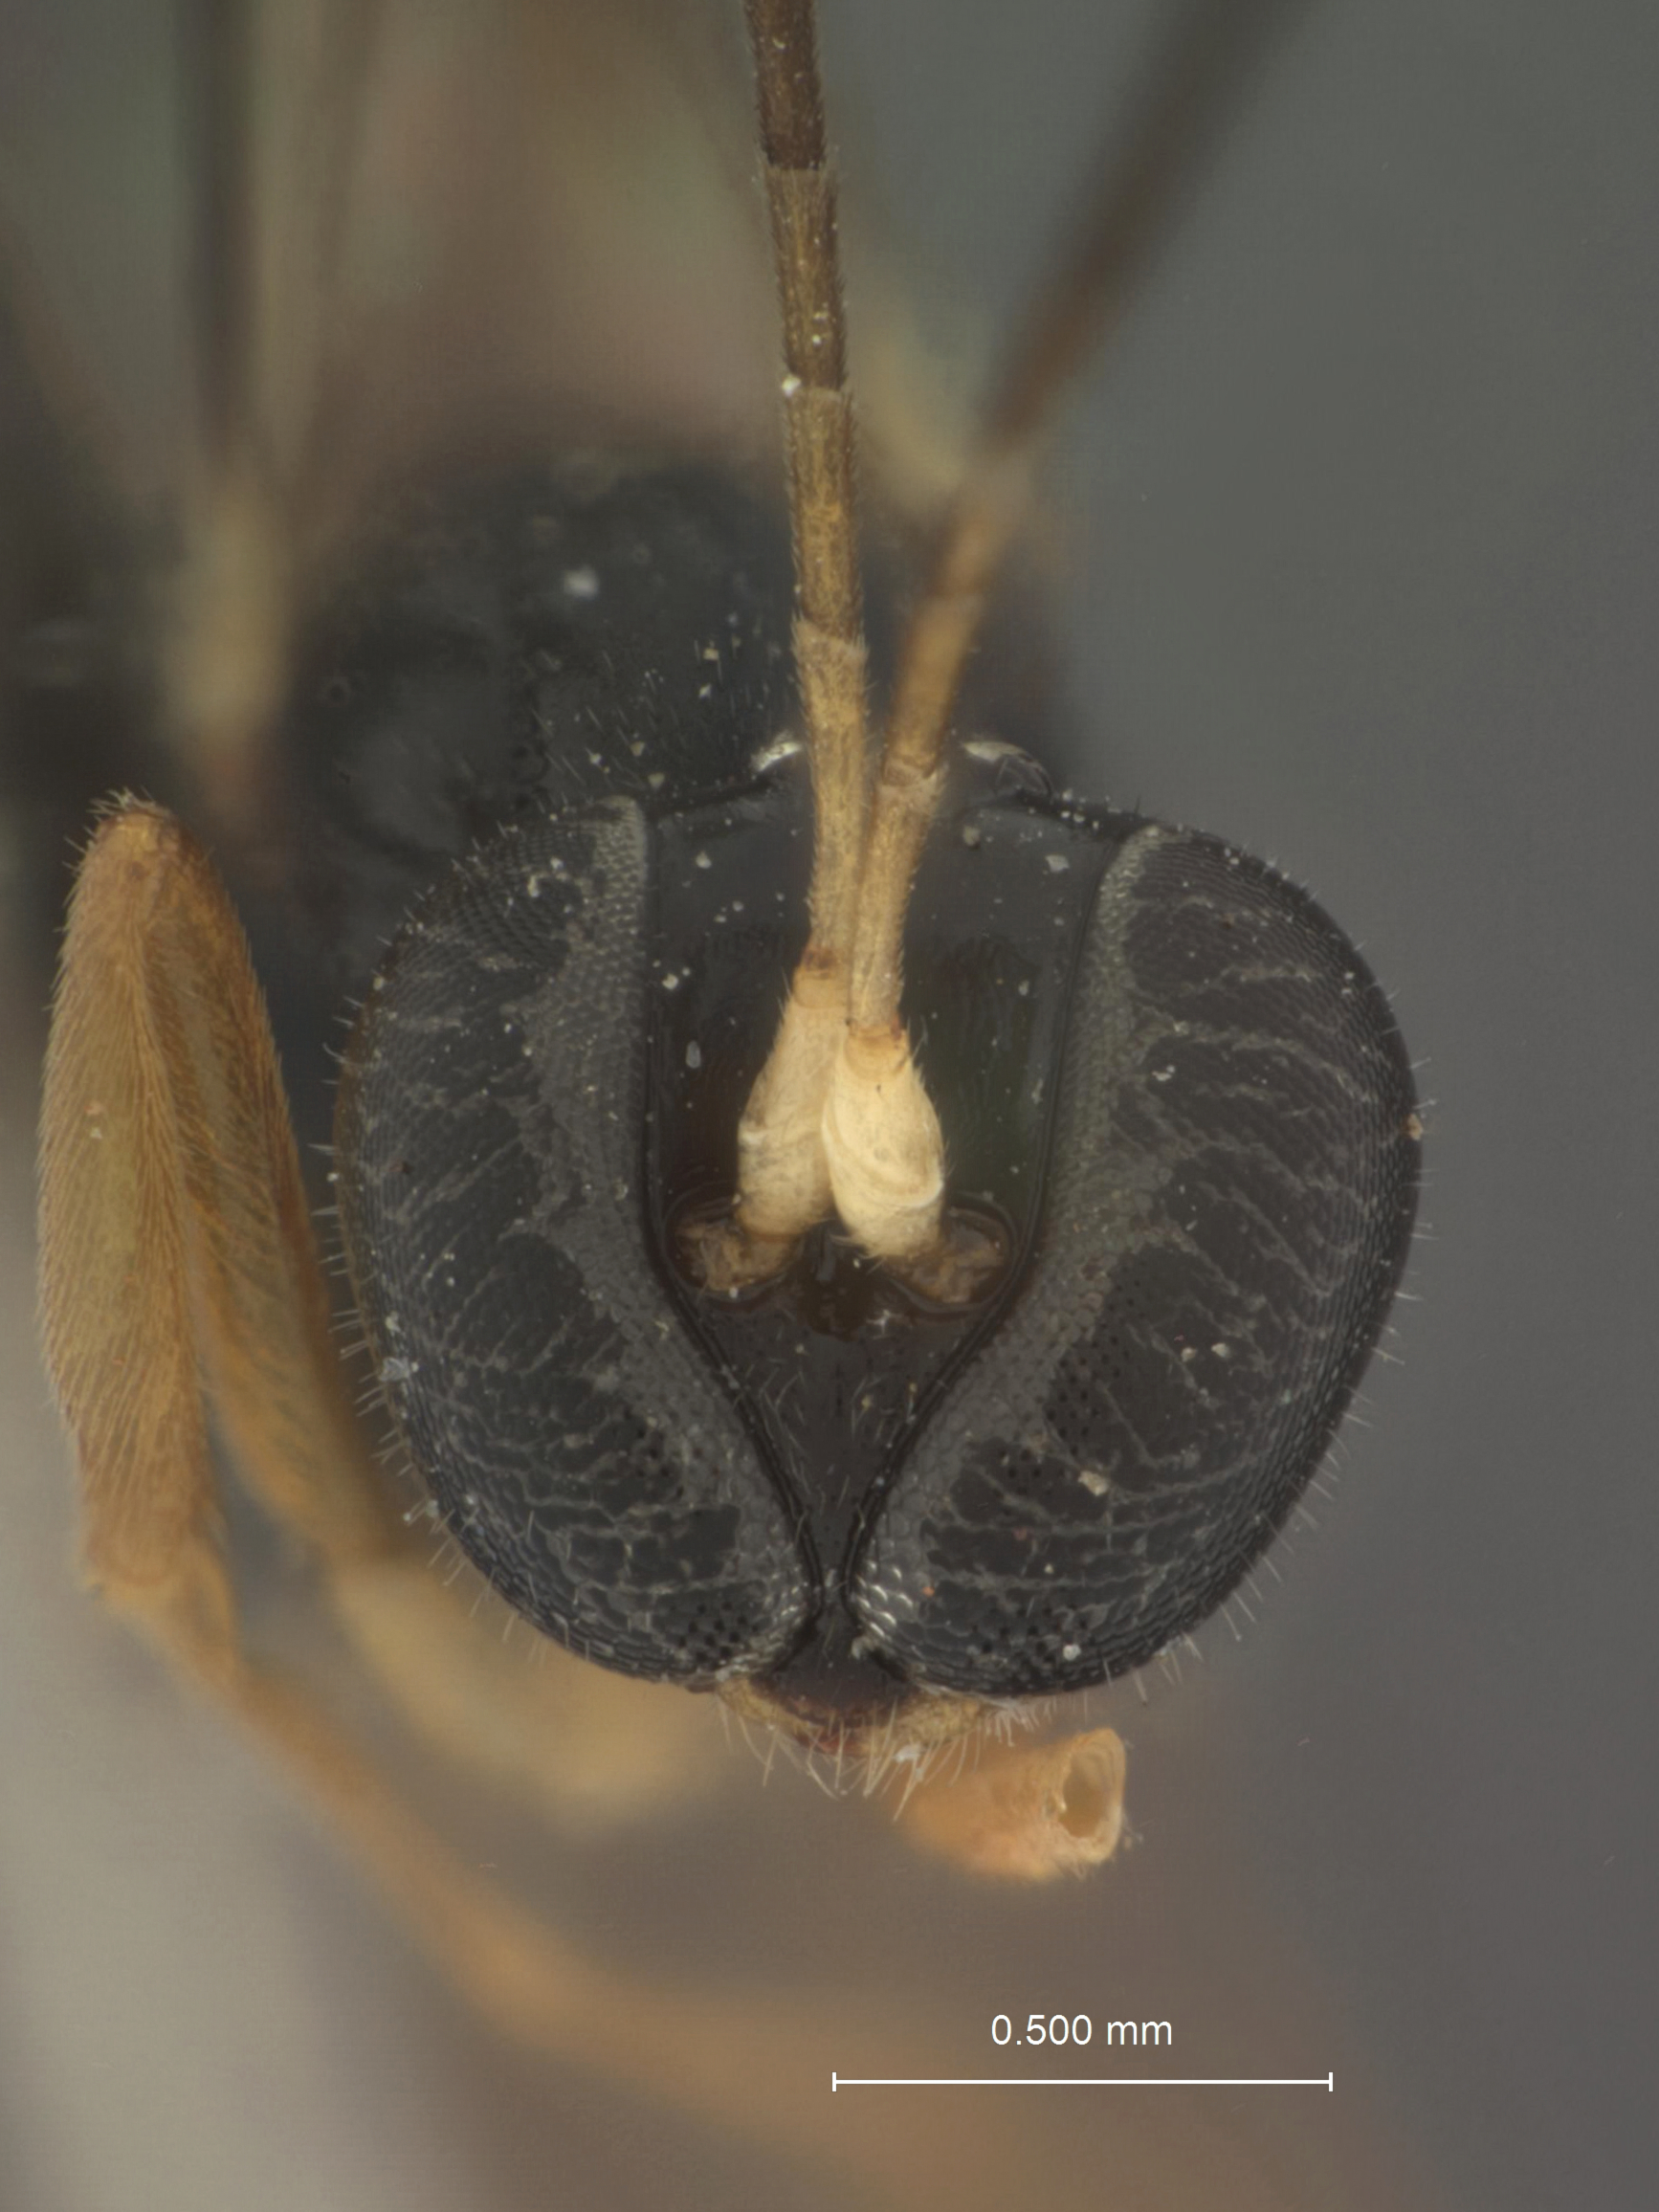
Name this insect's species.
Chriodes orientalis
